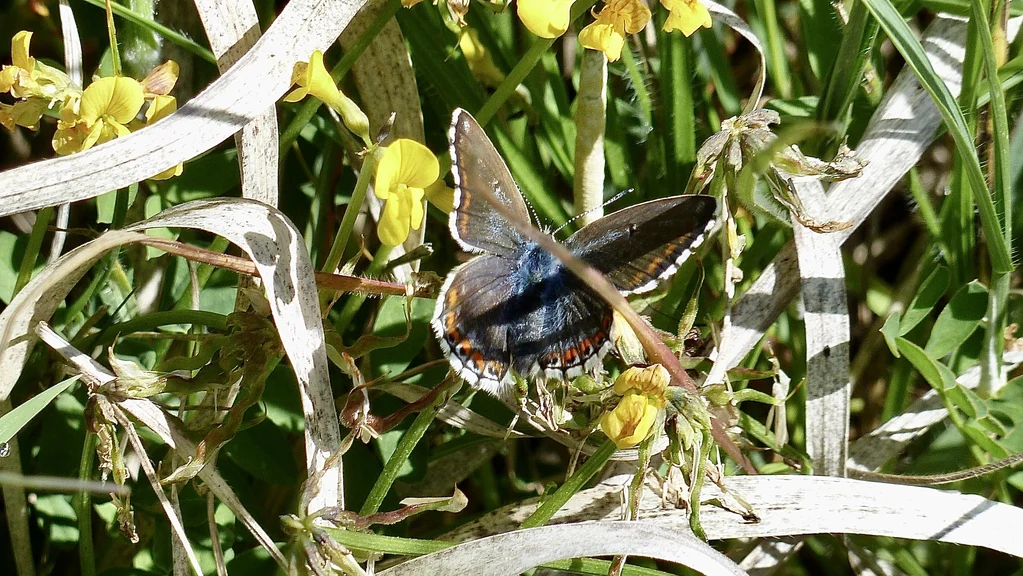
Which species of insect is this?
Lysandra bellargus
